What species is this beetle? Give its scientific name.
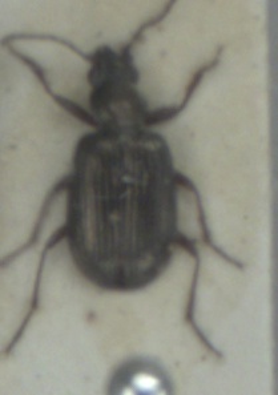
Bembidion punctulatum
